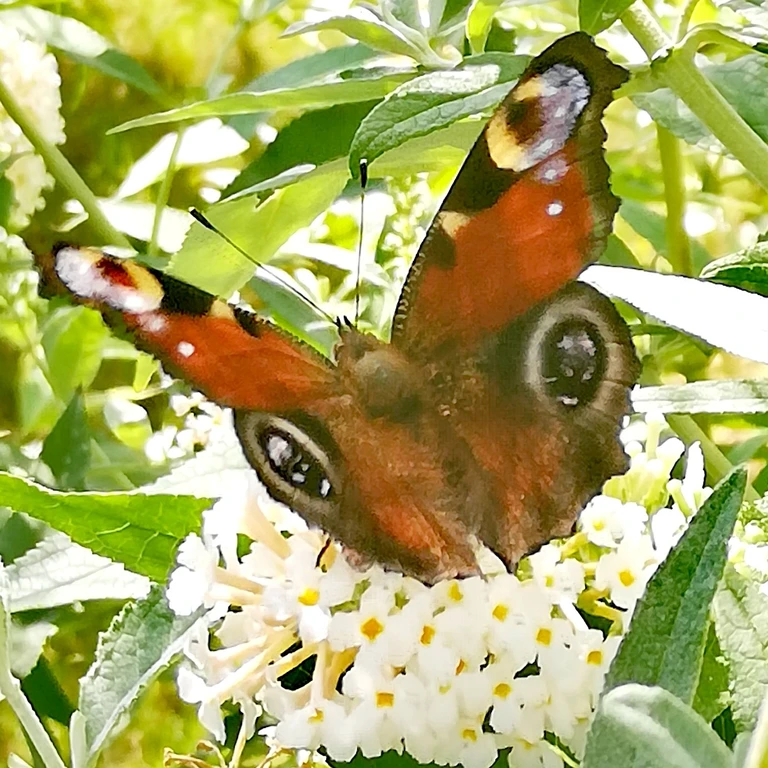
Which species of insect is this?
Aglais io
